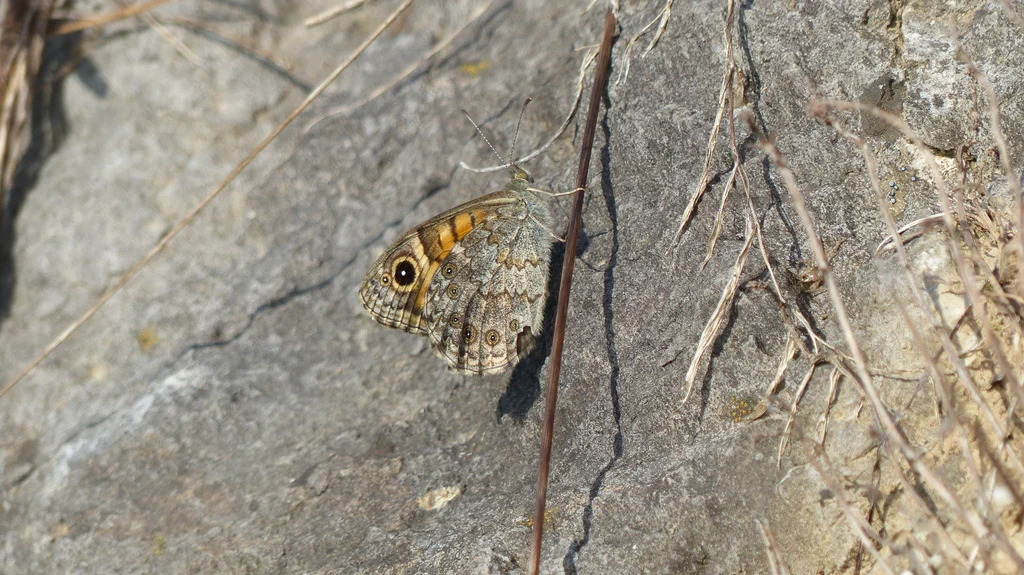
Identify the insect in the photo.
Lasiommata megera (also Pararge megera)
